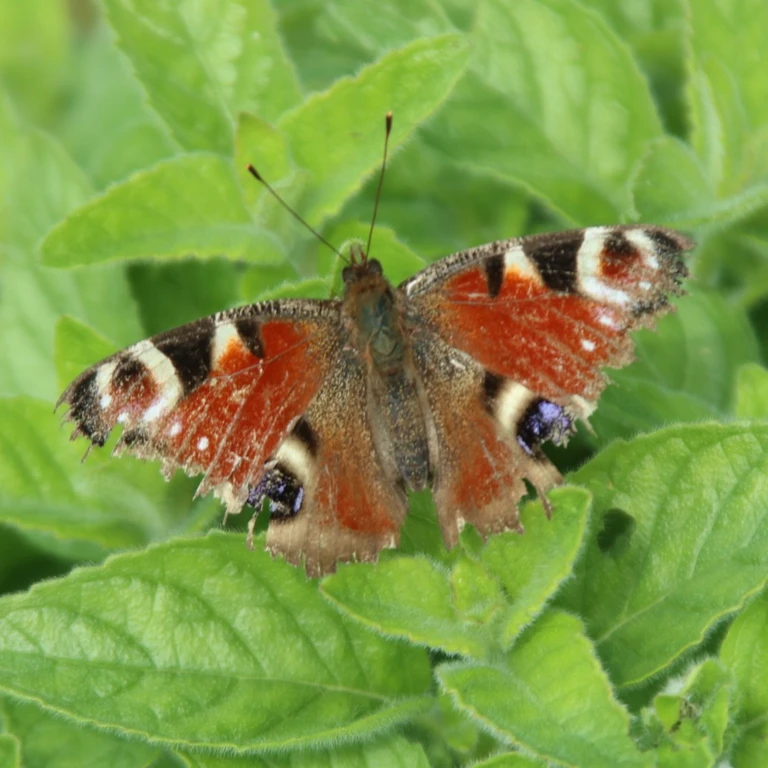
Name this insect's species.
Aglais io
